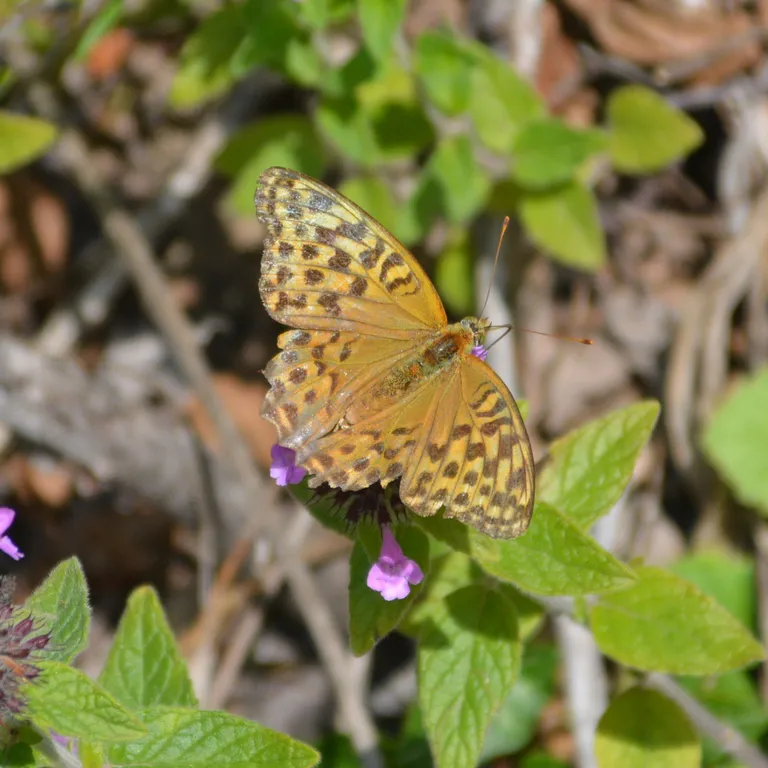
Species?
Argynnis paphia
